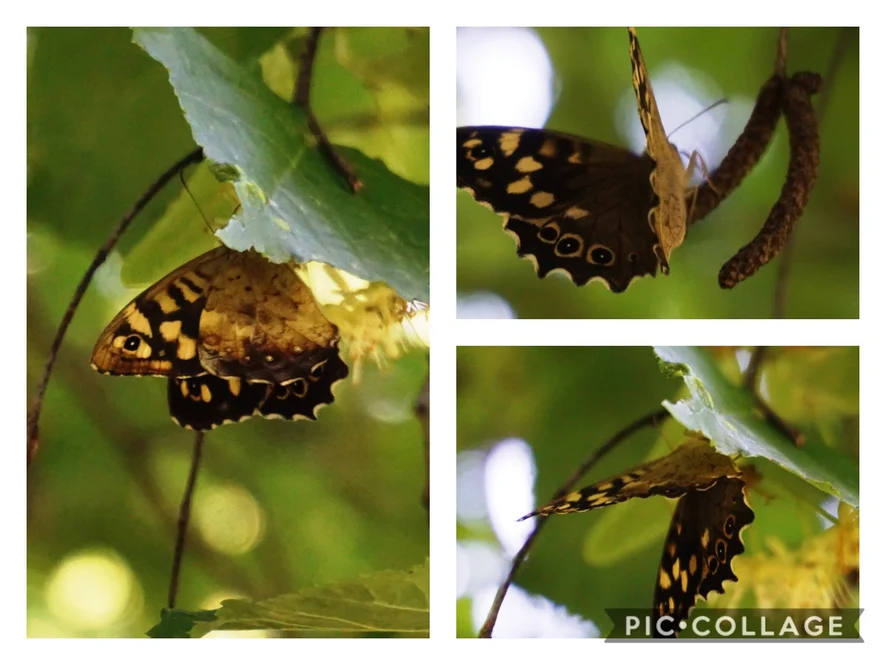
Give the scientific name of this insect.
Pararge aegeria
